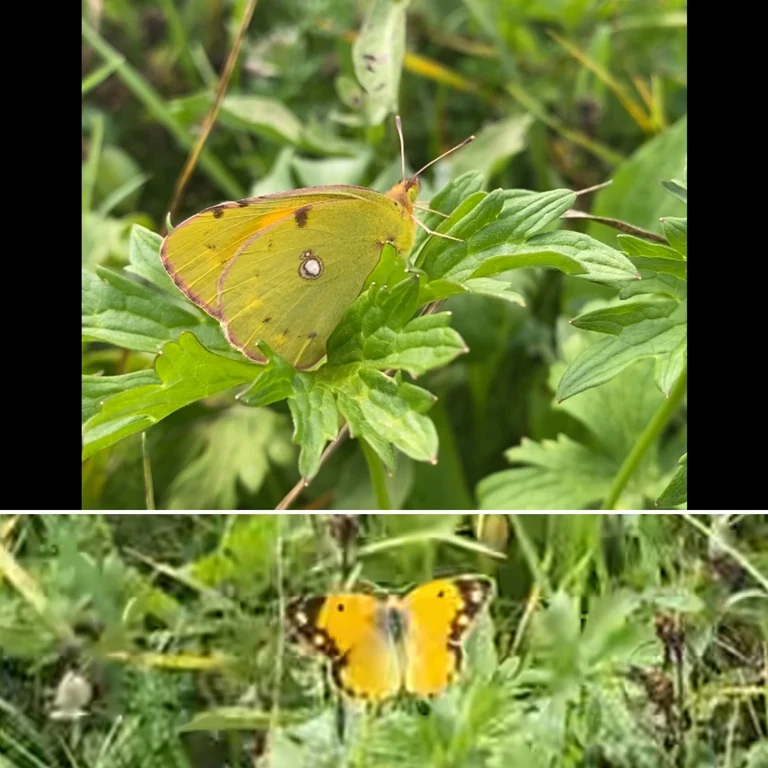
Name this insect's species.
Colias croceus
